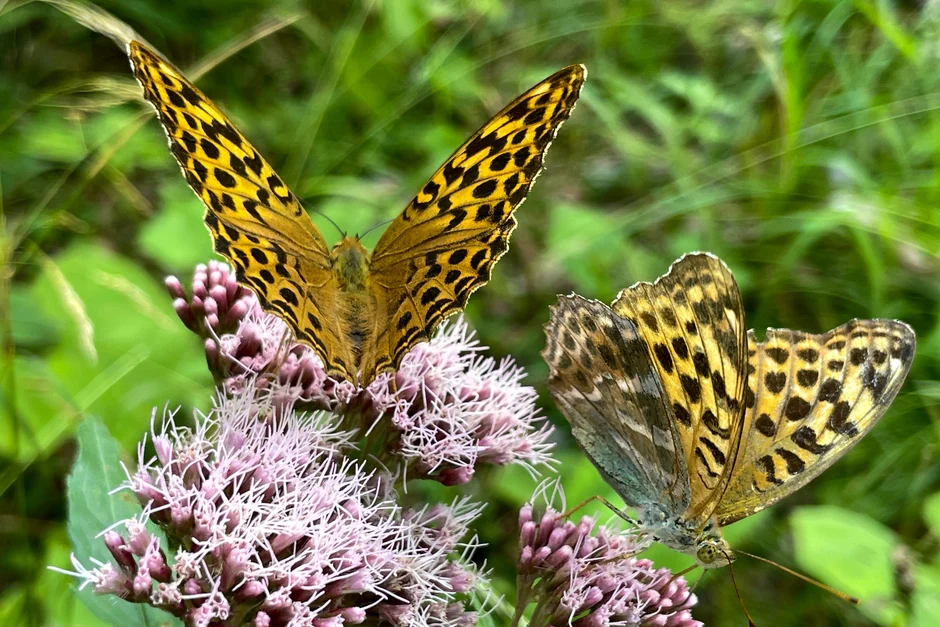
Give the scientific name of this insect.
Argynnis paphia
